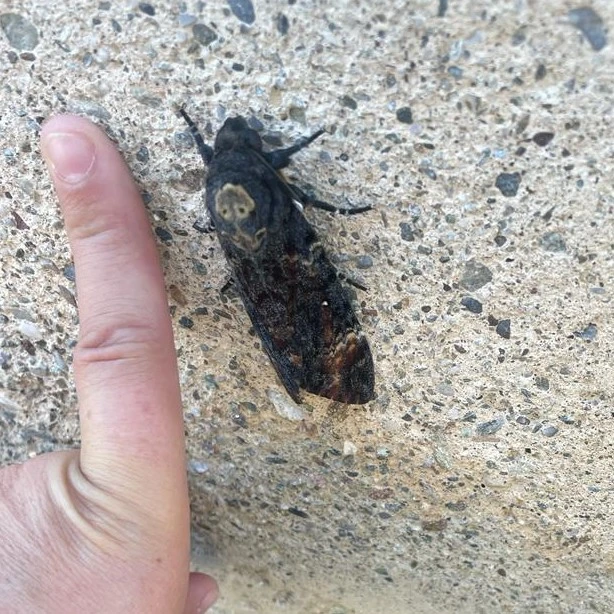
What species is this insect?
Acherontia atropos
